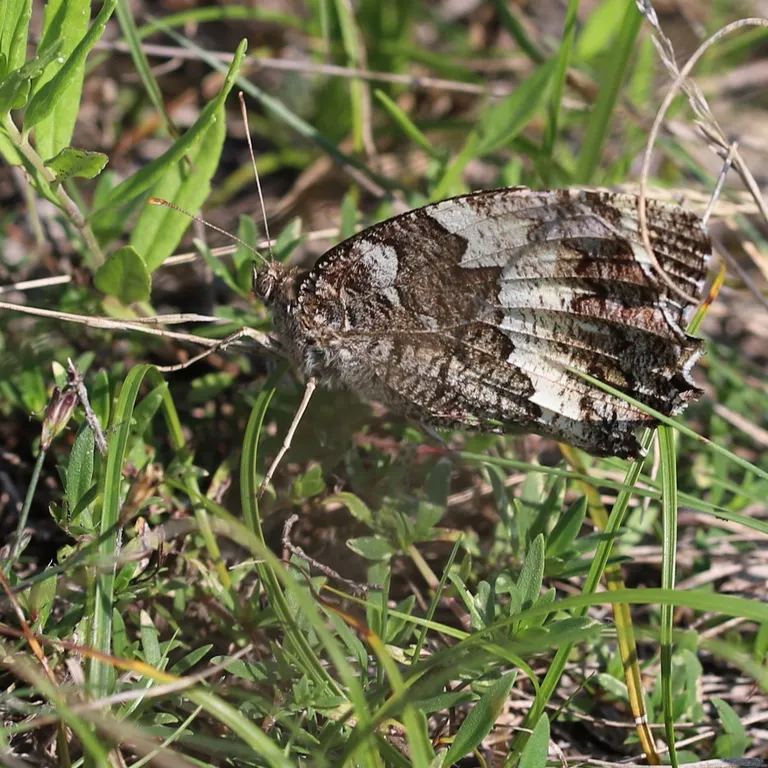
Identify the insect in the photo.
Brintesia circe
